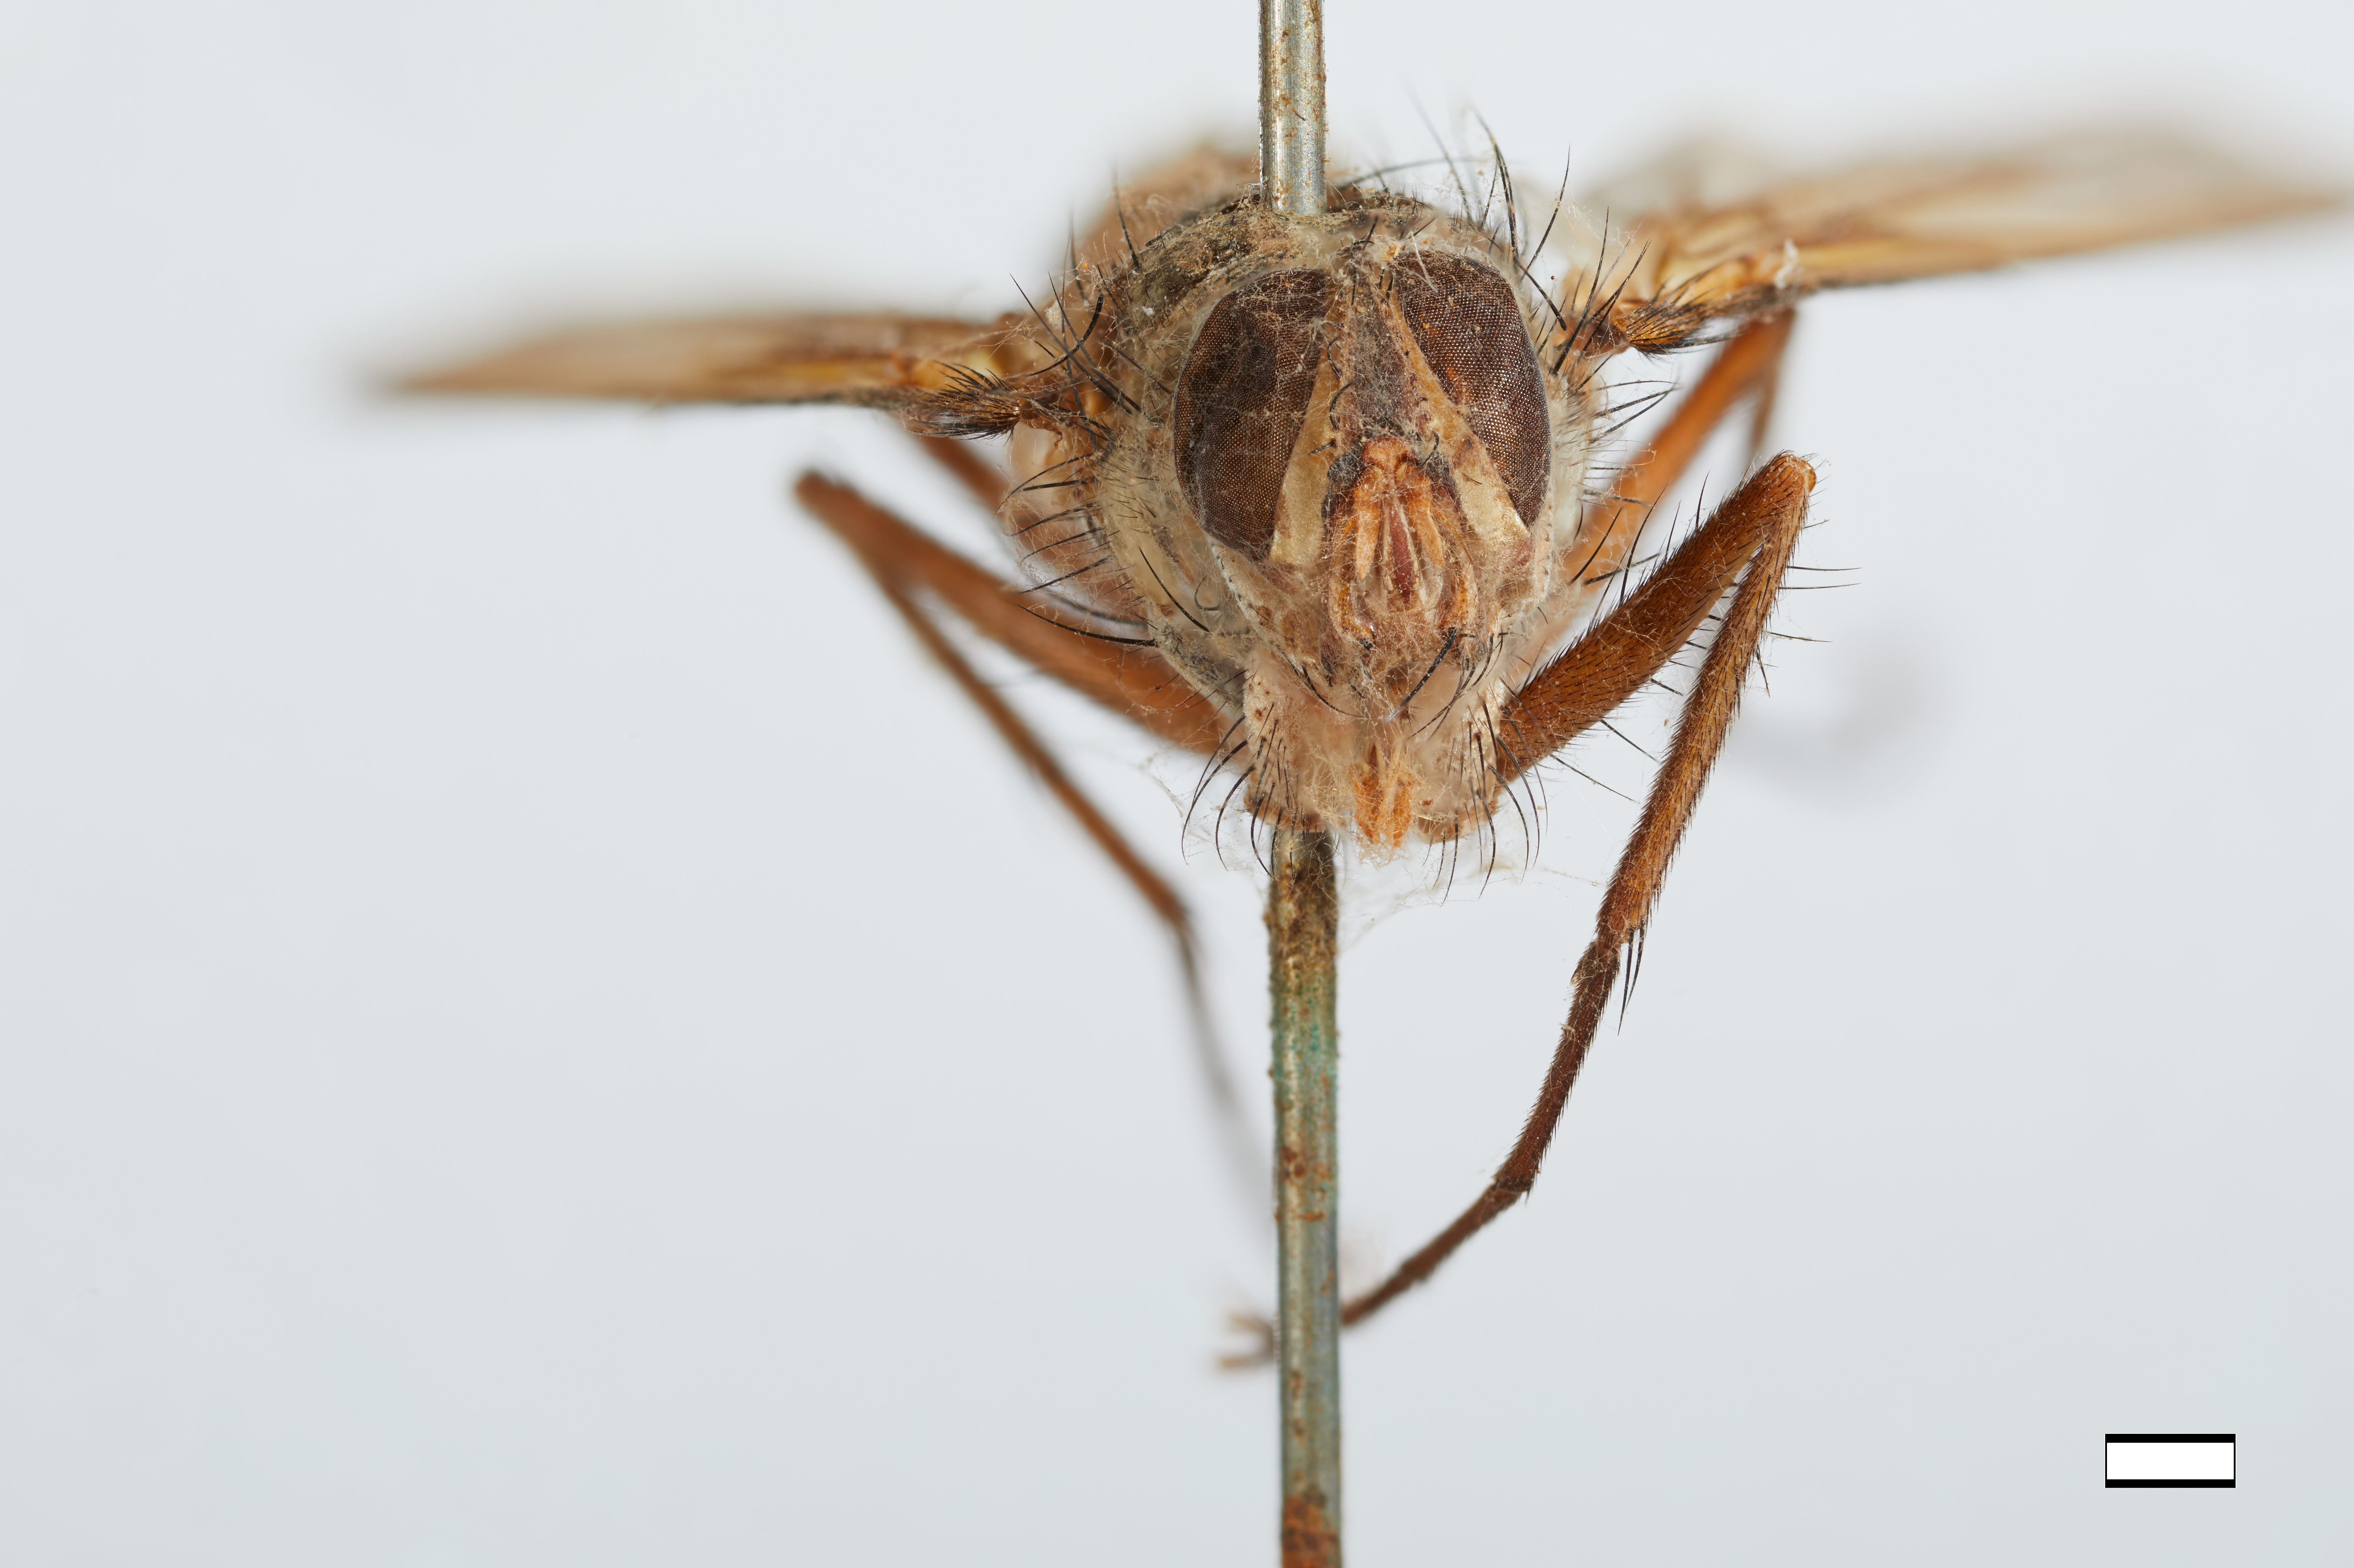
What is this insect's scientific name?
Eomyocera carinata
